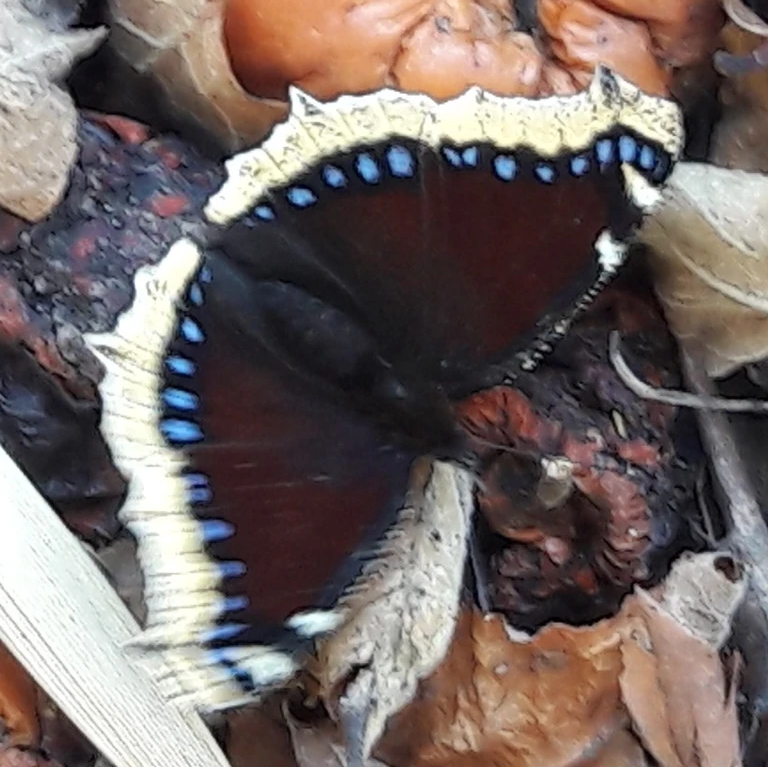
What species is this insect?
Nymphalis antiopa
